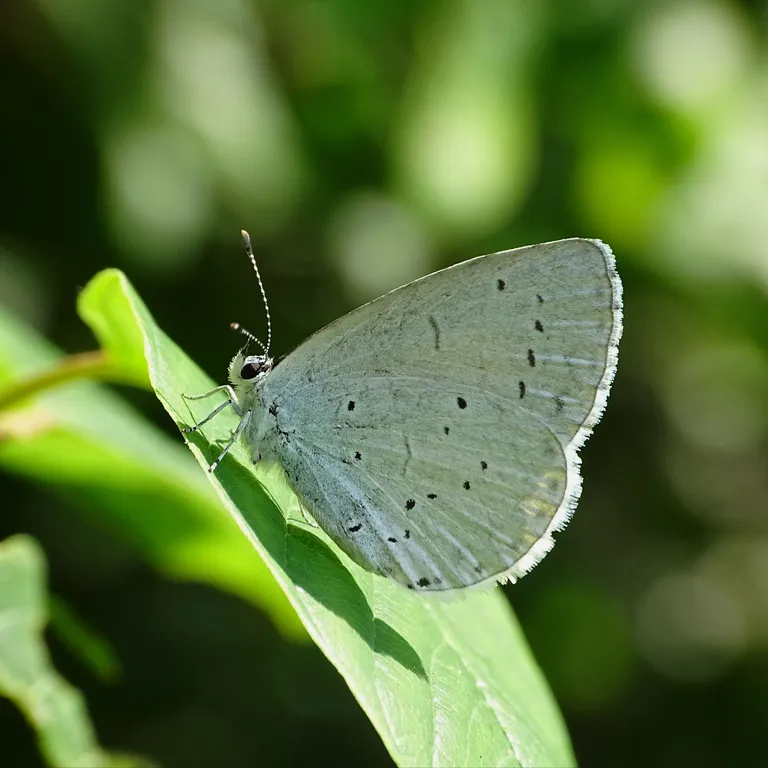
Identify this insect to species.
Celastrina argiolus
